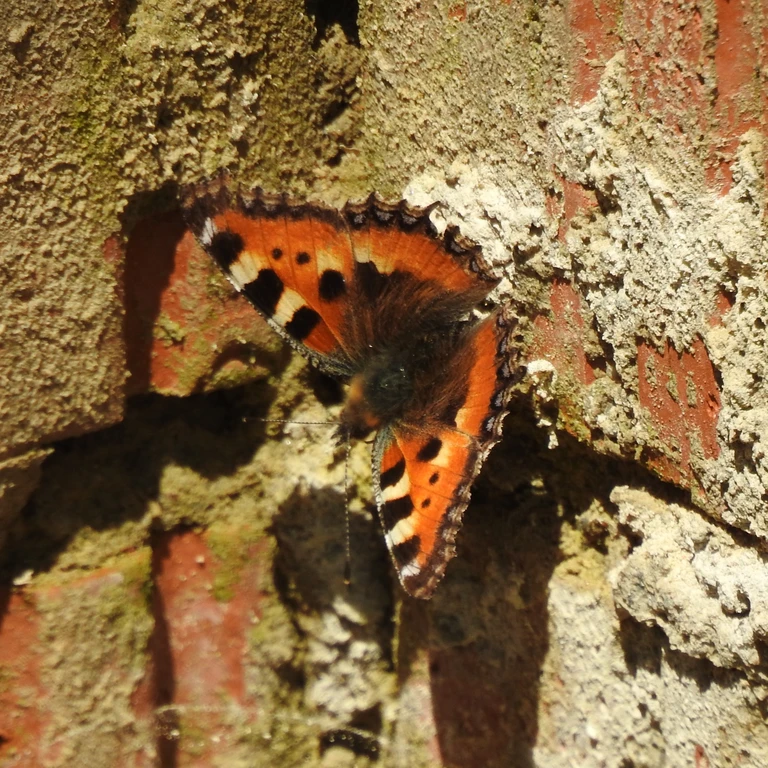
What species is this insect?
Aglais urticae
